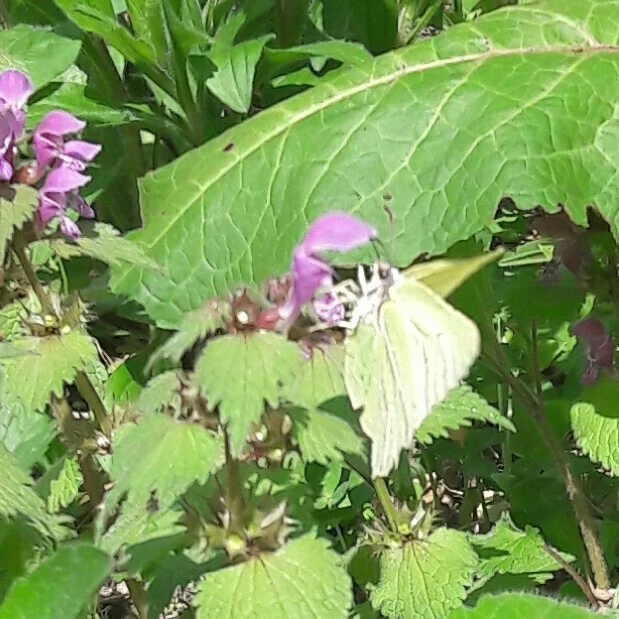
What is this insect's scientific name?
Gonepteryx rhamni
